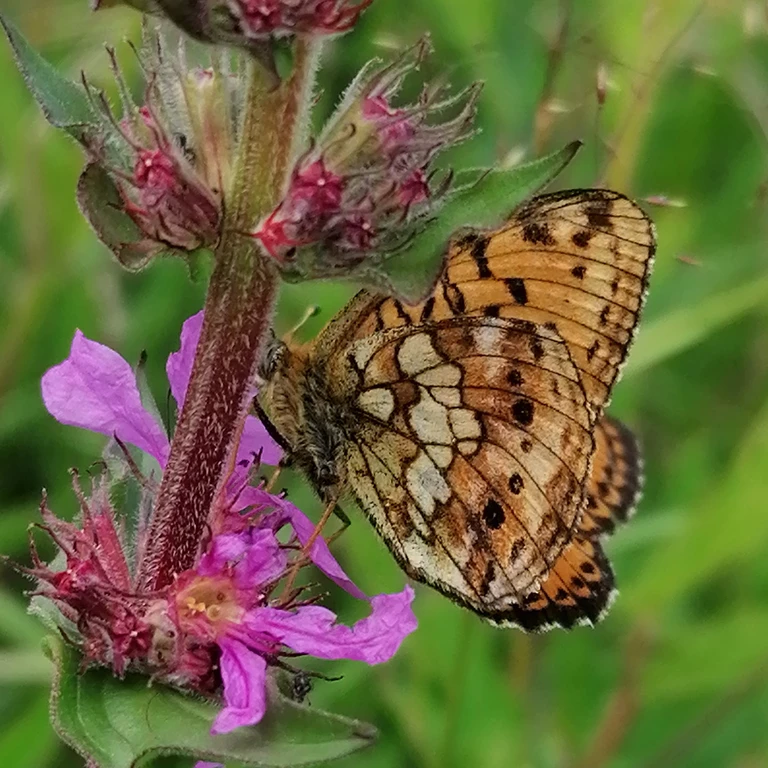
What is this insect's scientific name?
Brenthis ino
